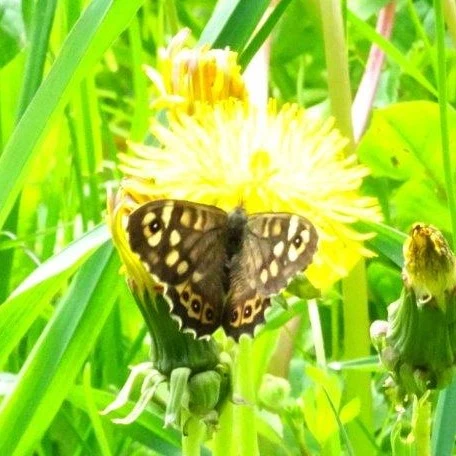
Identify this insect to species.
Pararge aegeria
